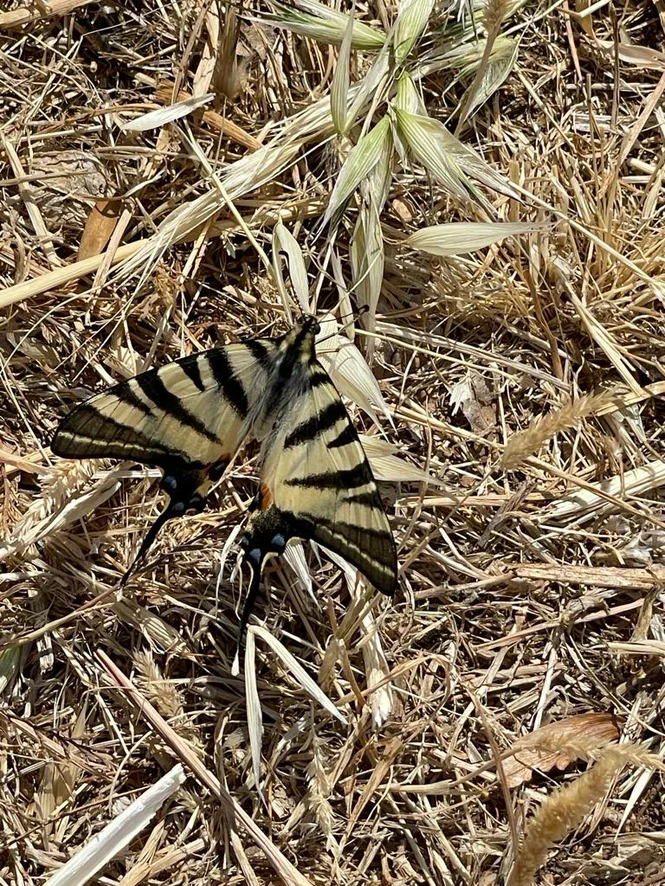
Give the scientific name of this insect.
Iphiclides podalirius
